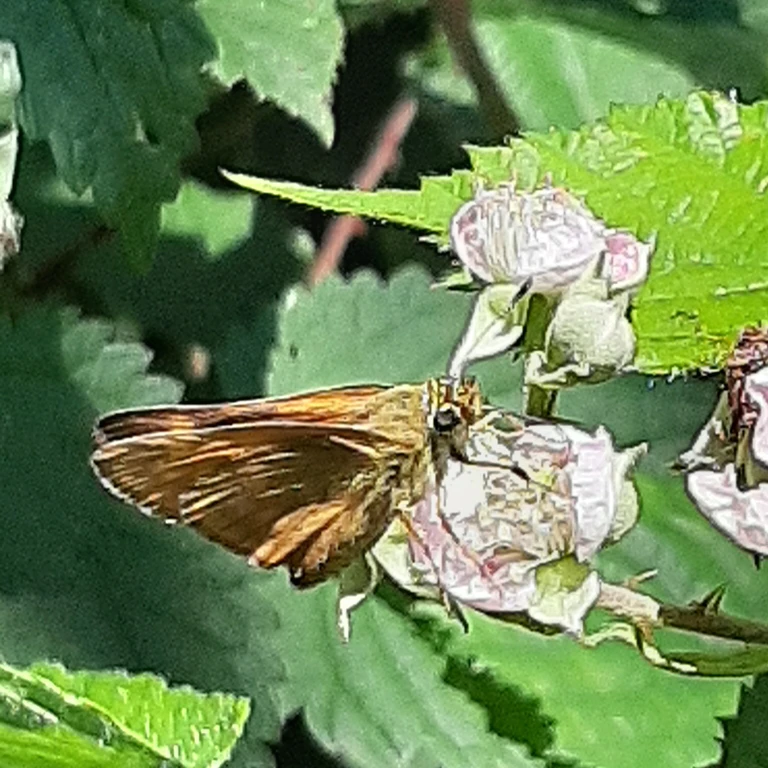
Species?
Ochlodes sylvanus (also Ochlodes venata)
